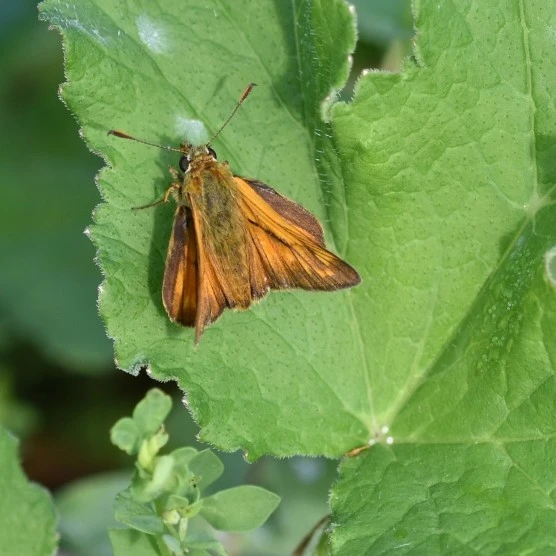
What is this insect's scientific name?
Ochlodes sylvanus (also Ochlodes venata)
